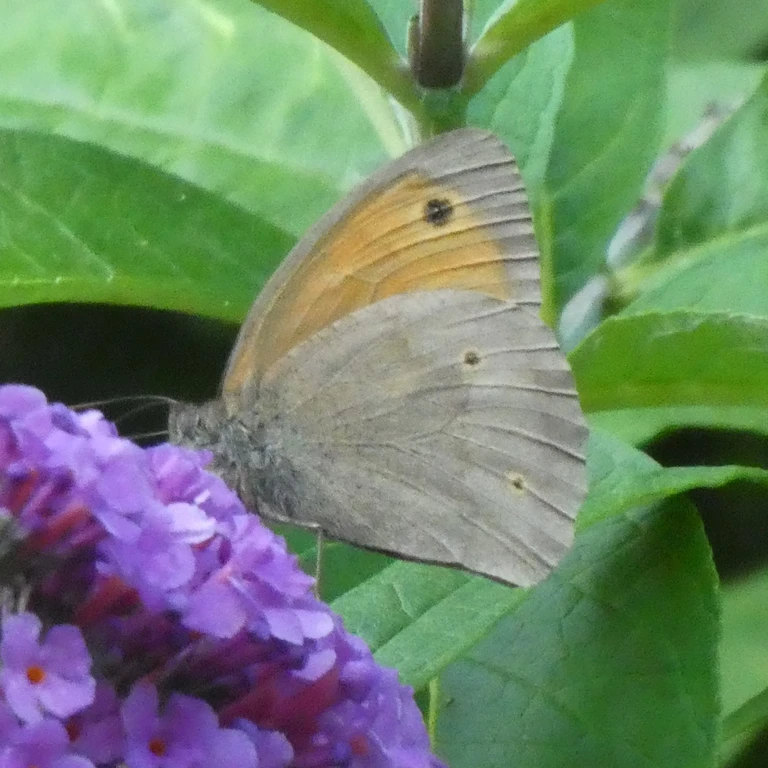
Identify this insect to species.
Maniola jurtina
